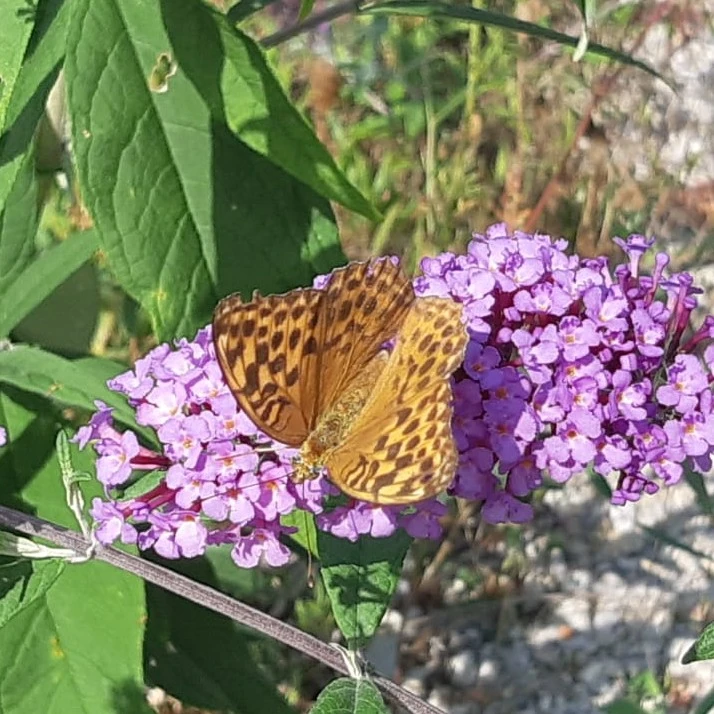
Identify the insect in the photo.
Argynnis paphia
